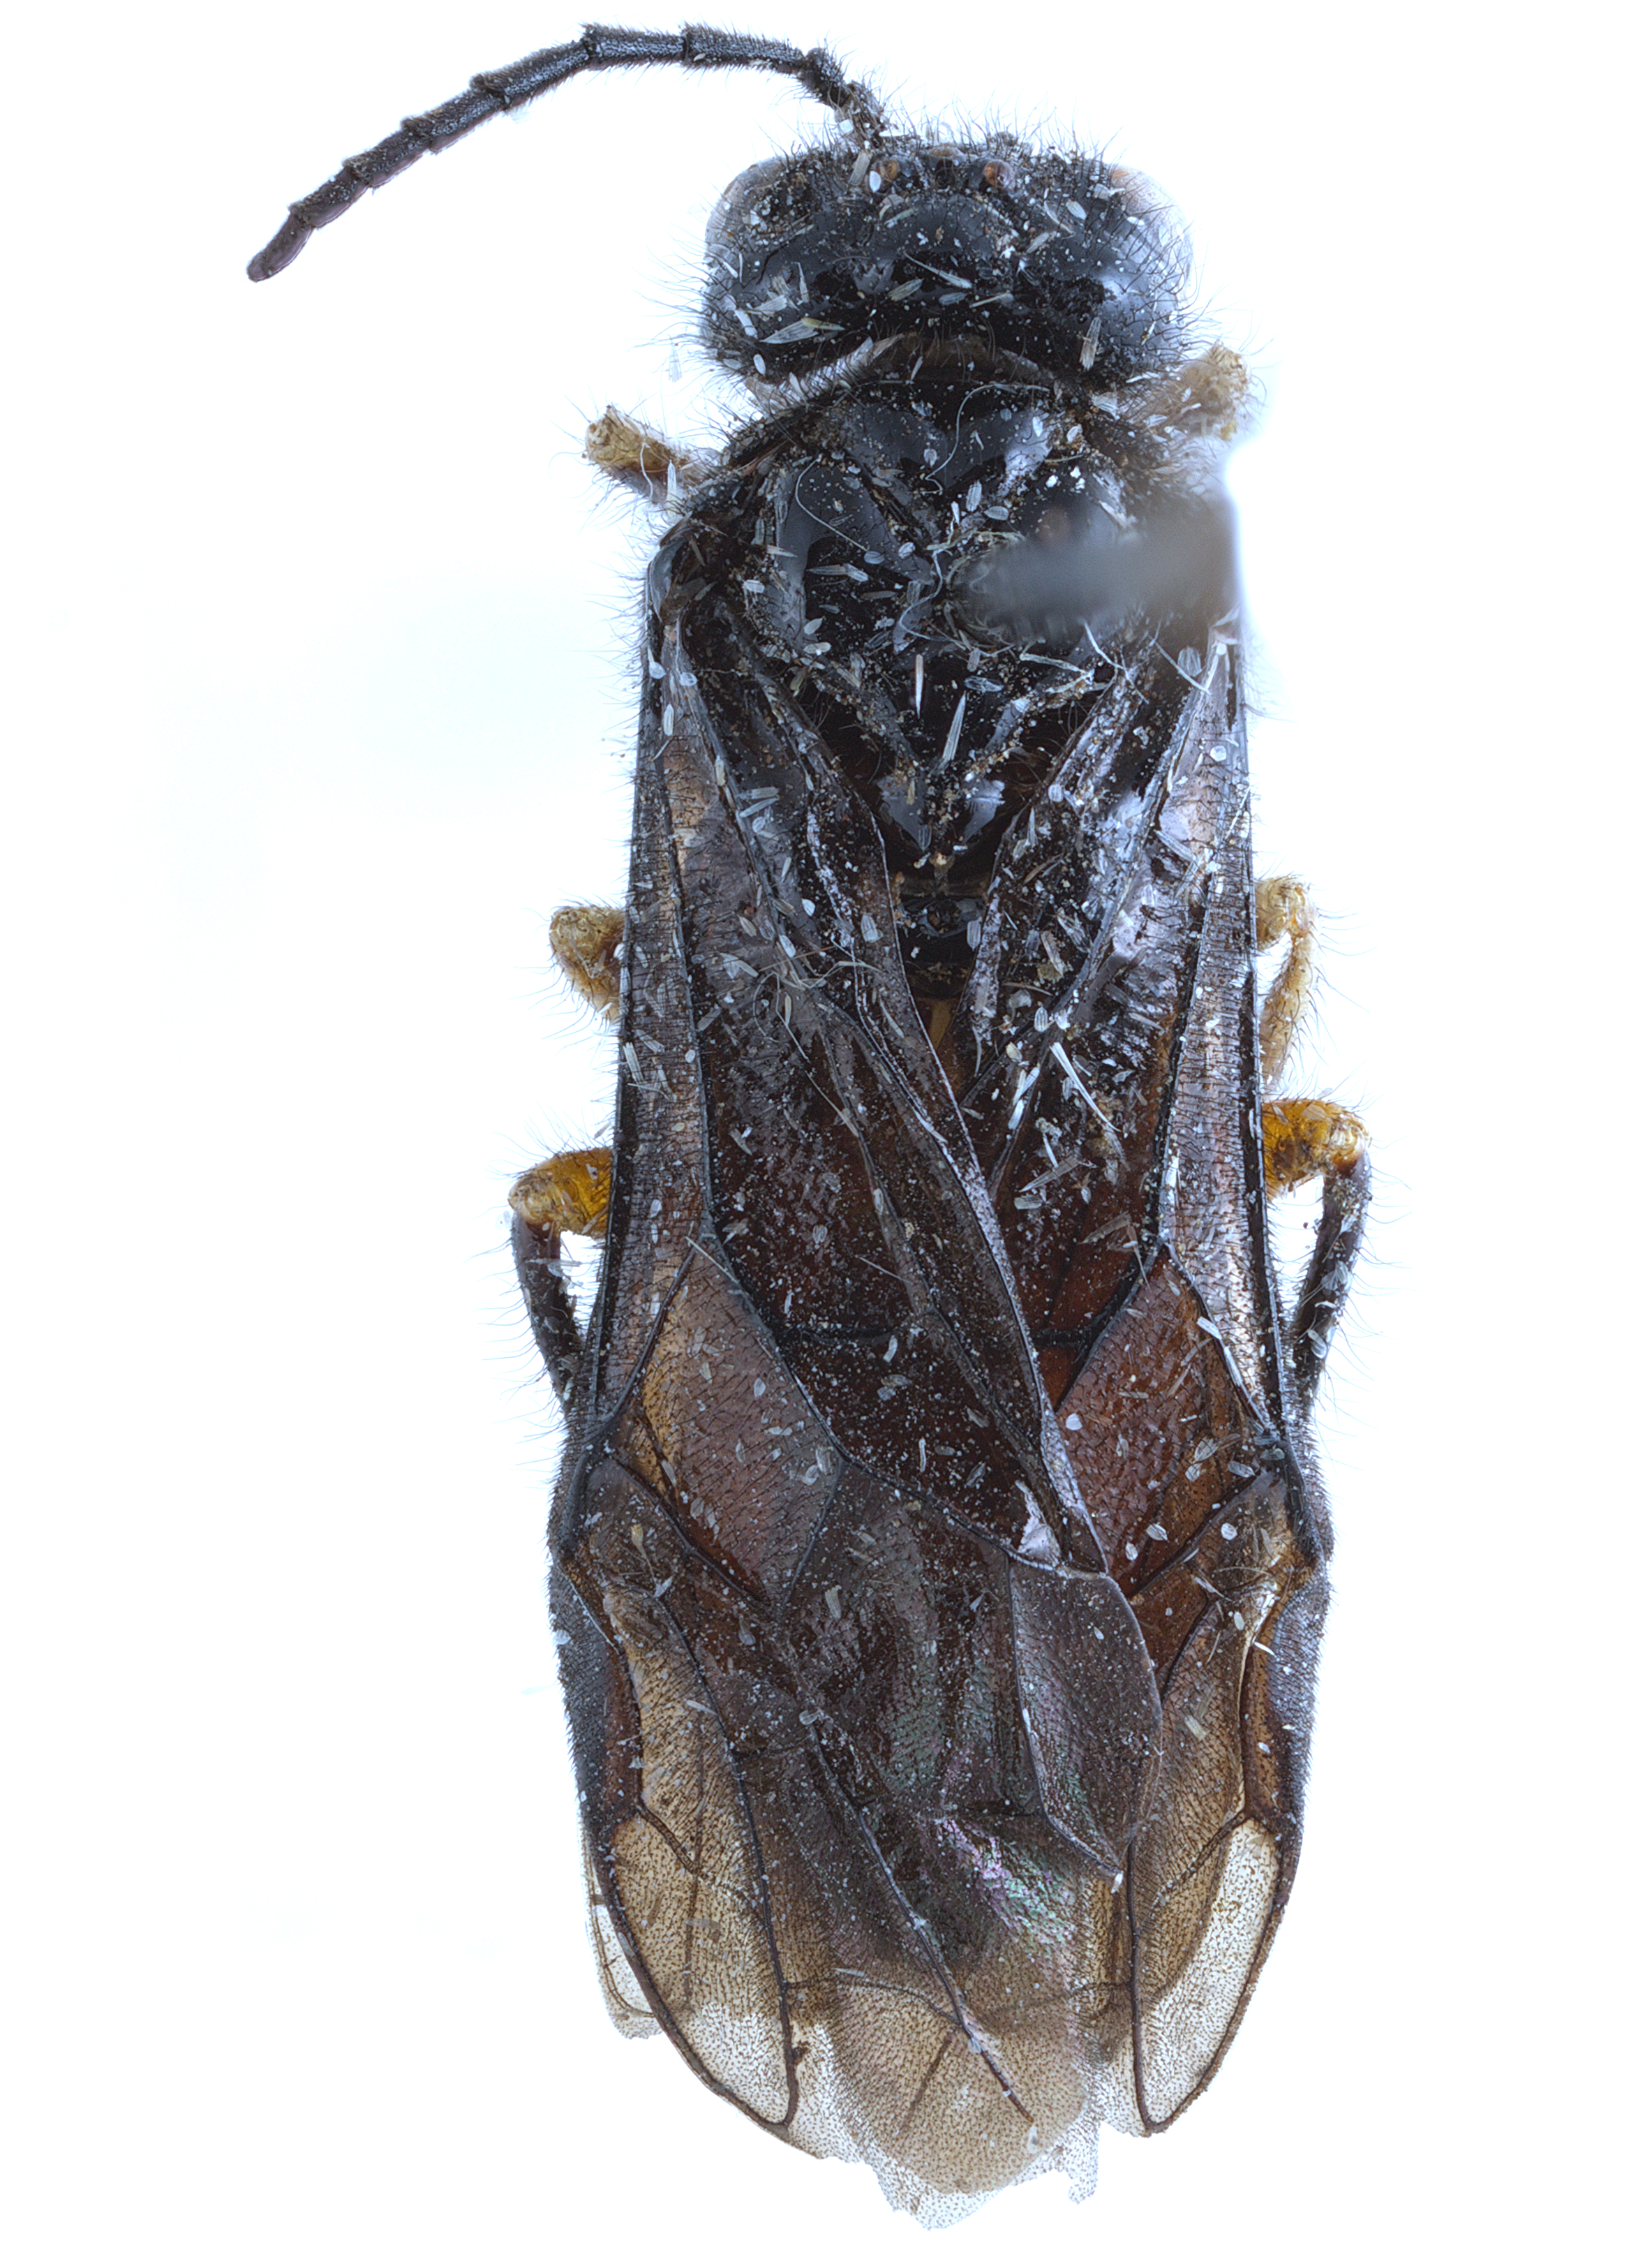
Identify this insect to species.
Trichotaxonus coquimbensis
